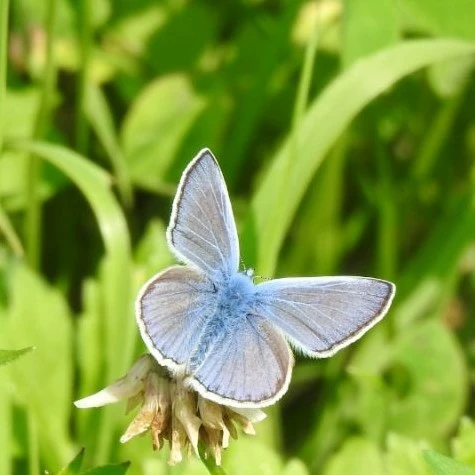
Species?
Polyommatus icarus
